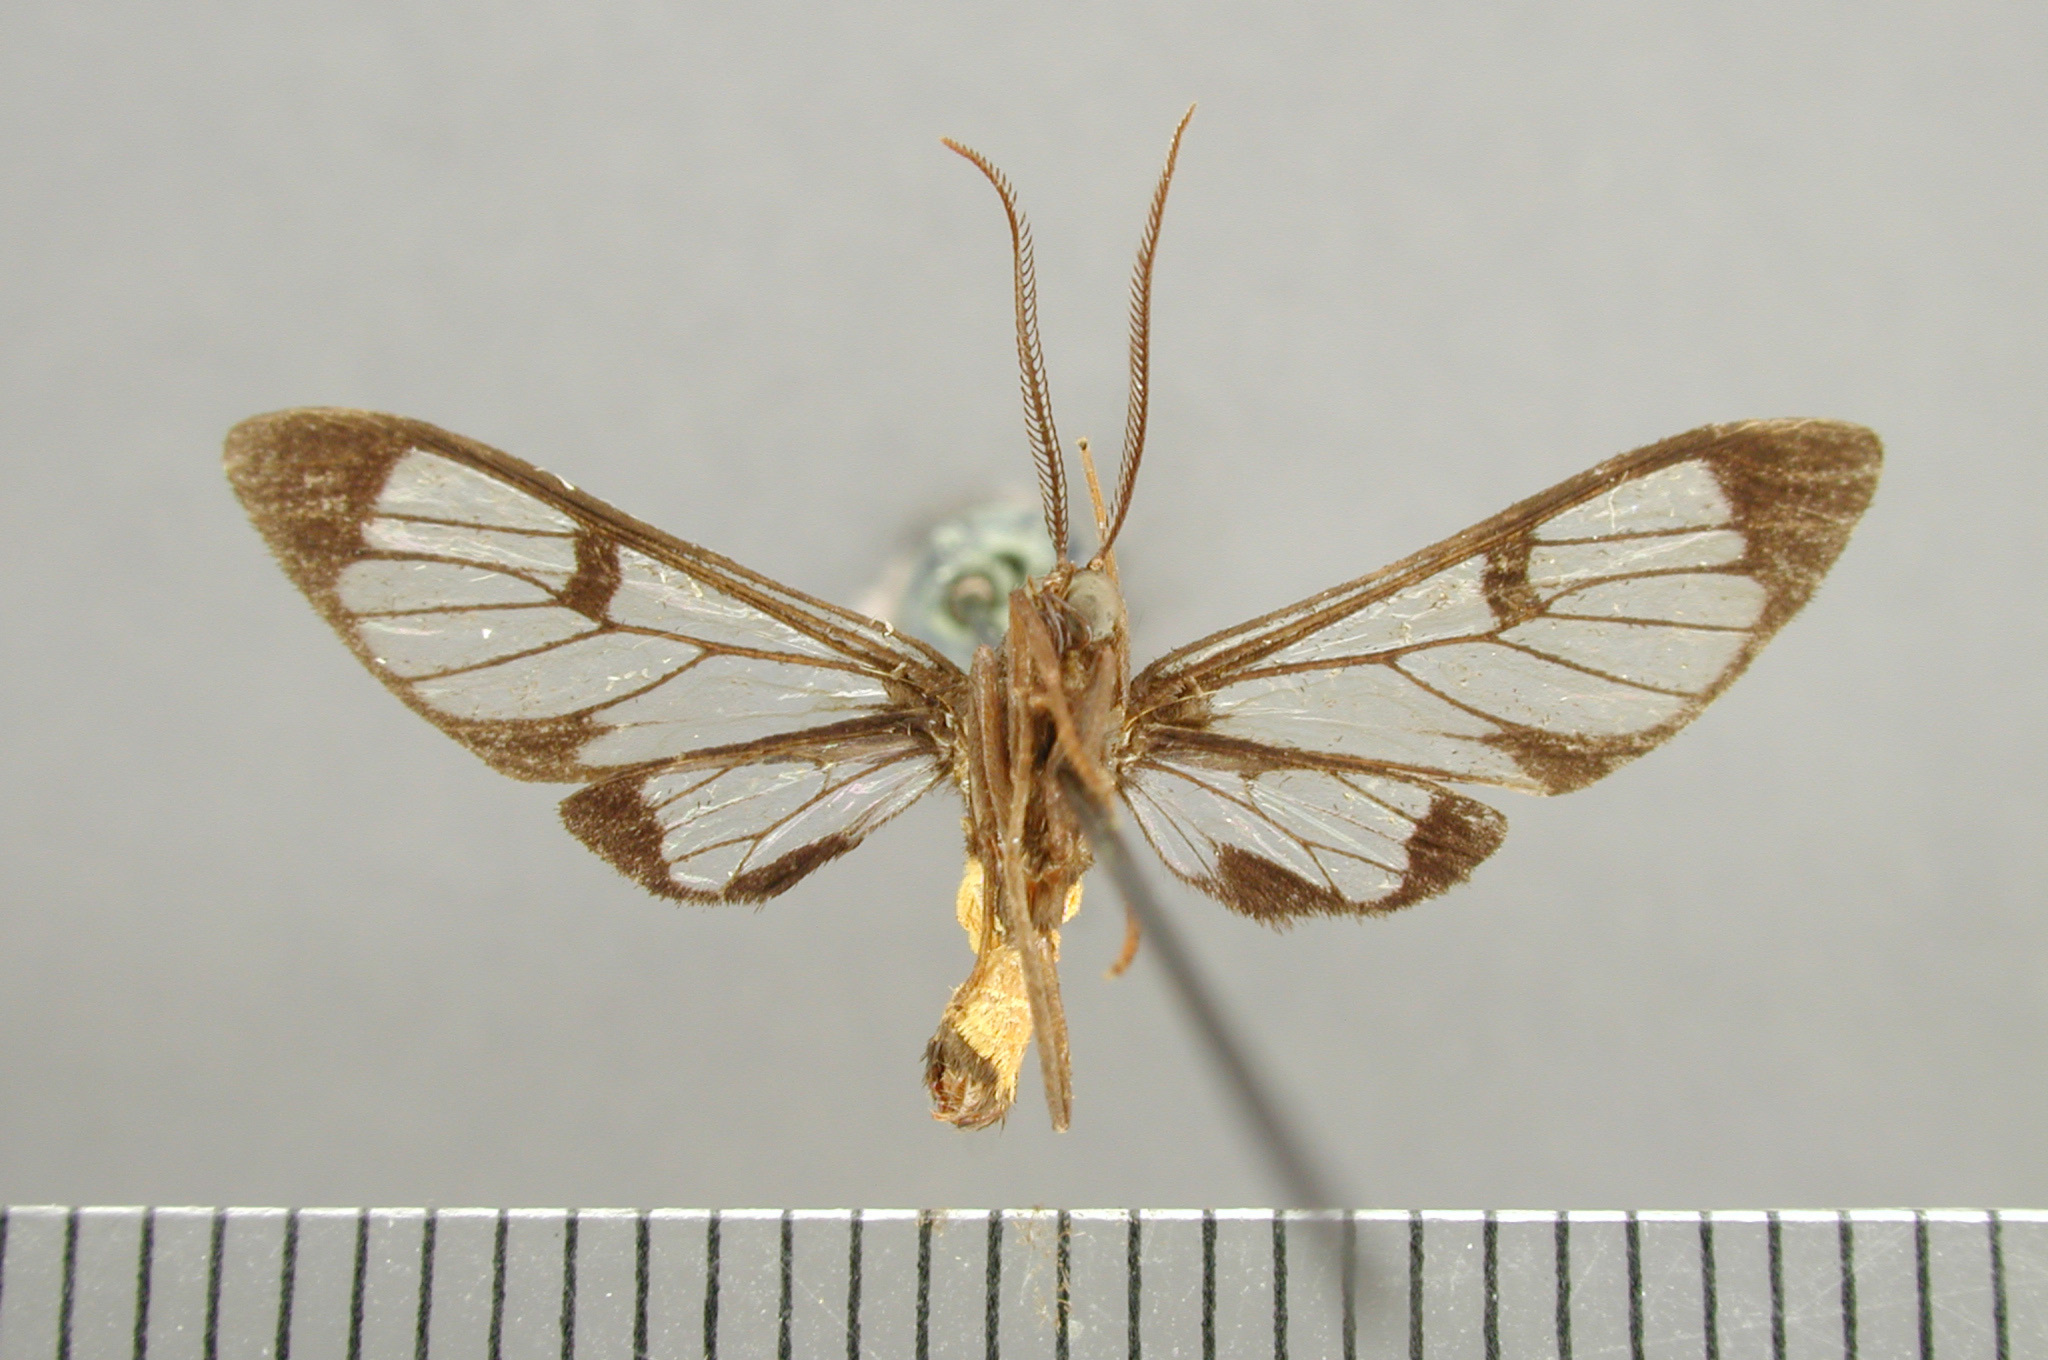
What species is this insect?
Cosmosoma hercynacula
